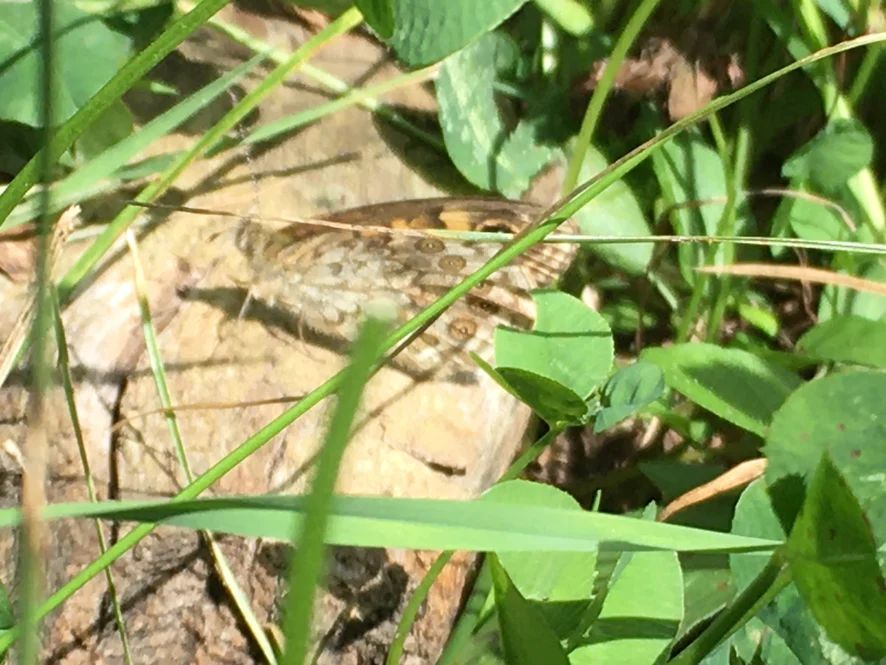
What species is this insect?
Lasiommata megera (also Pararge megera)
